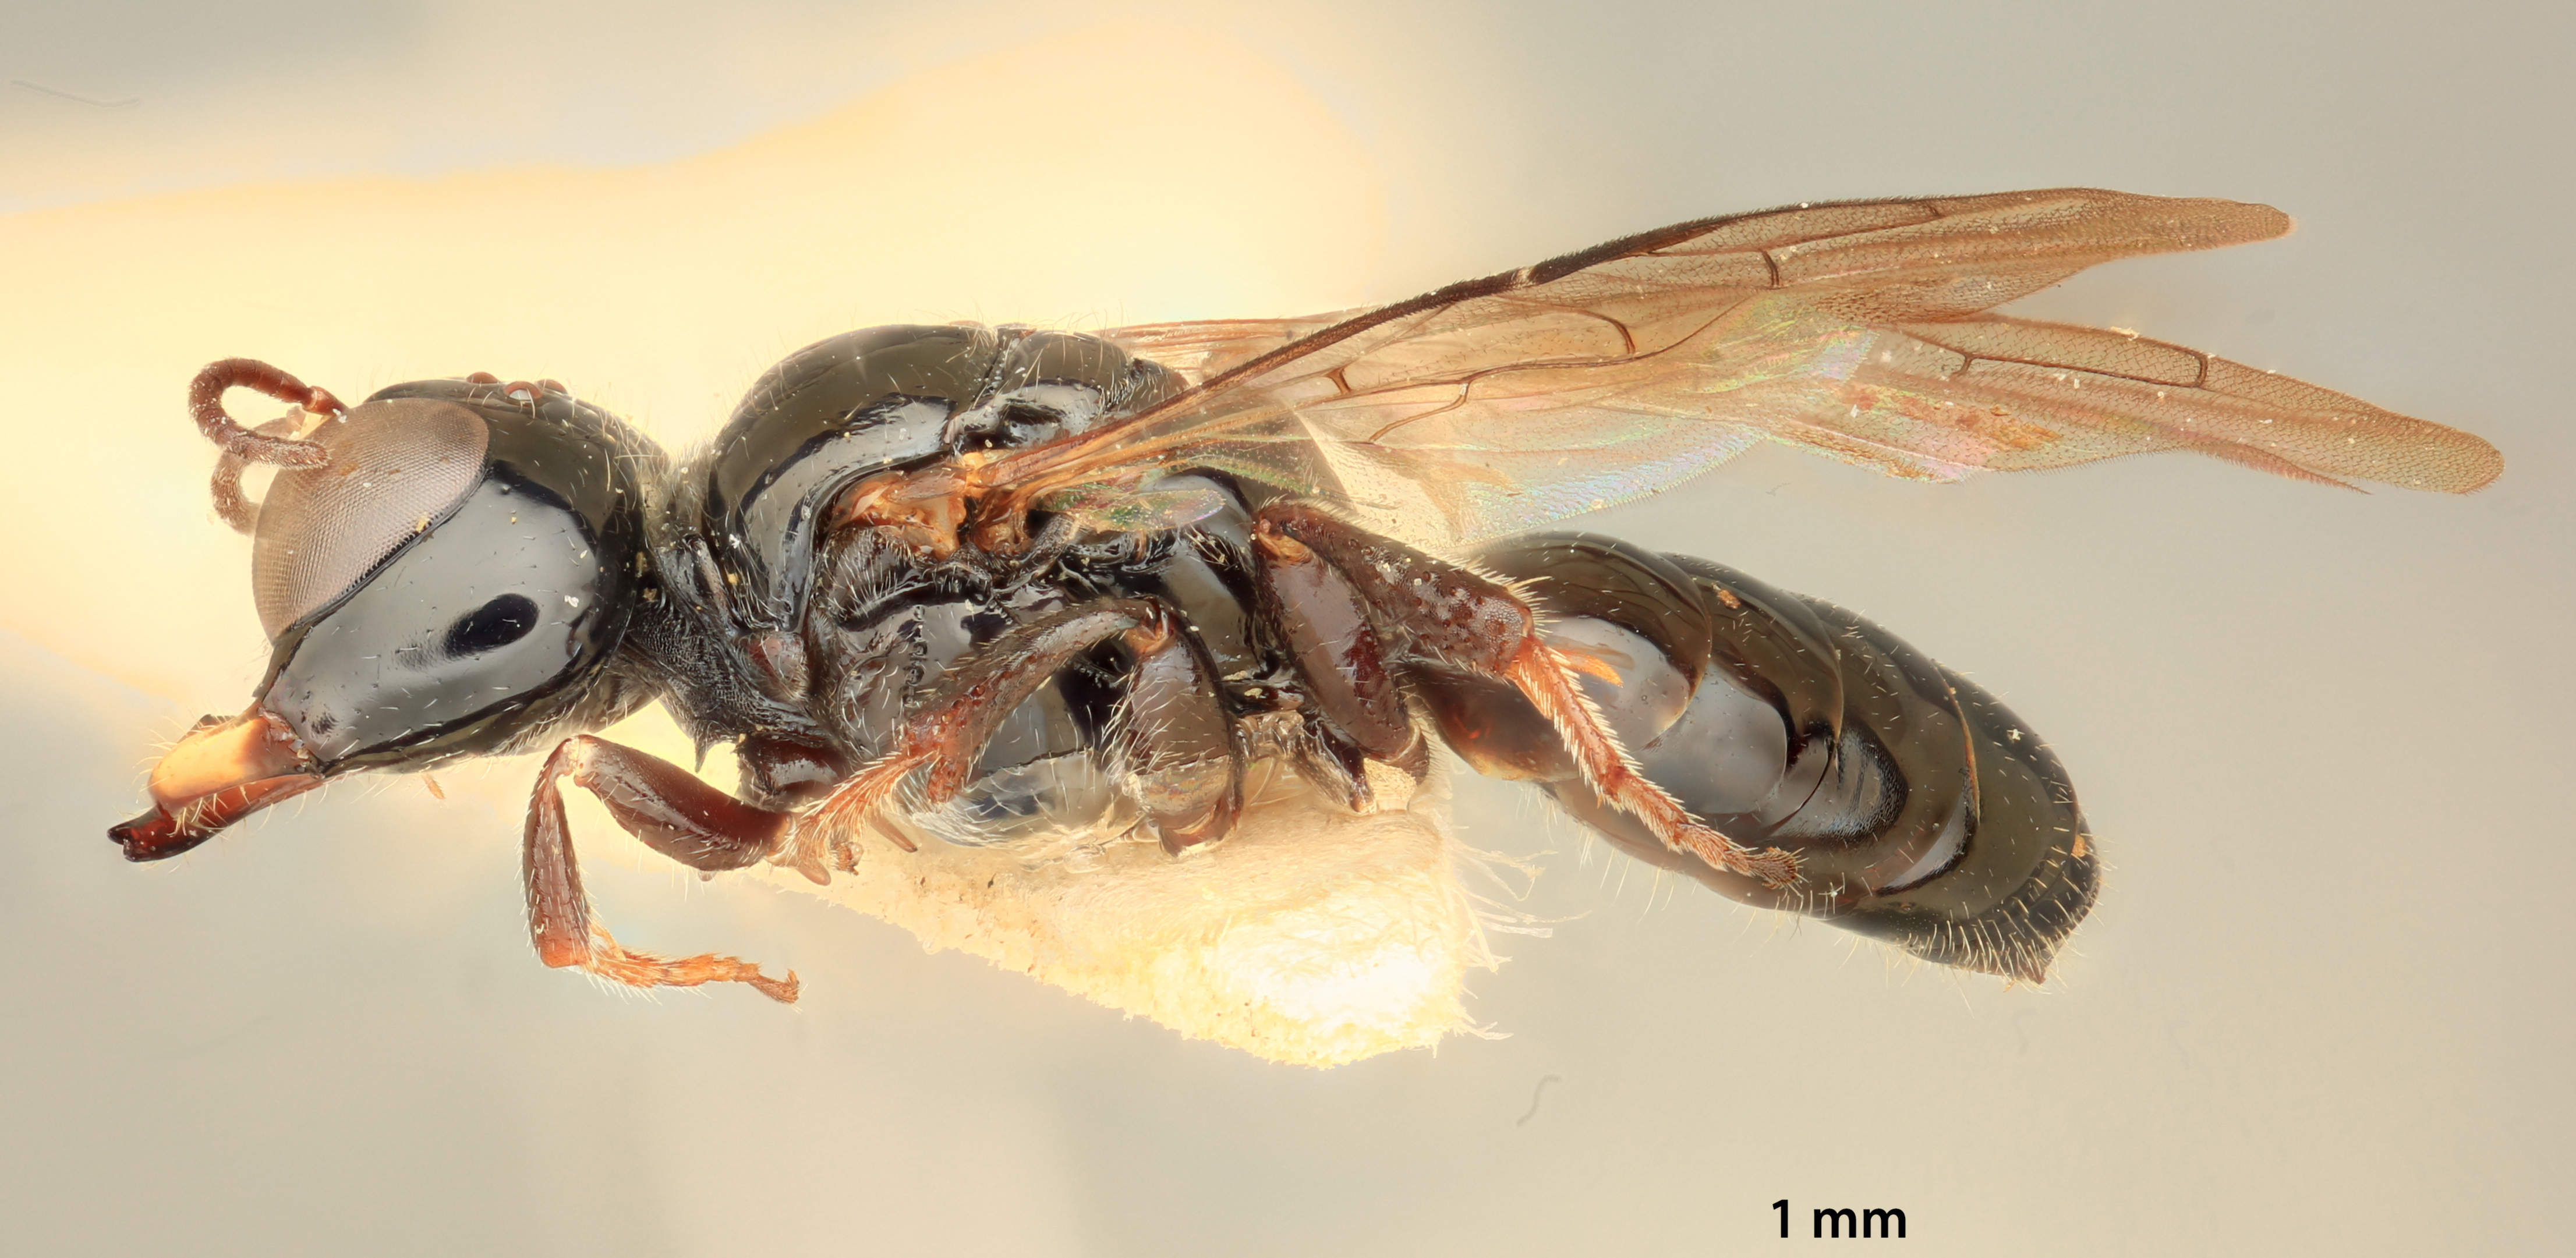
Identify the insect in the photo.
Odontocrabro abnormis
